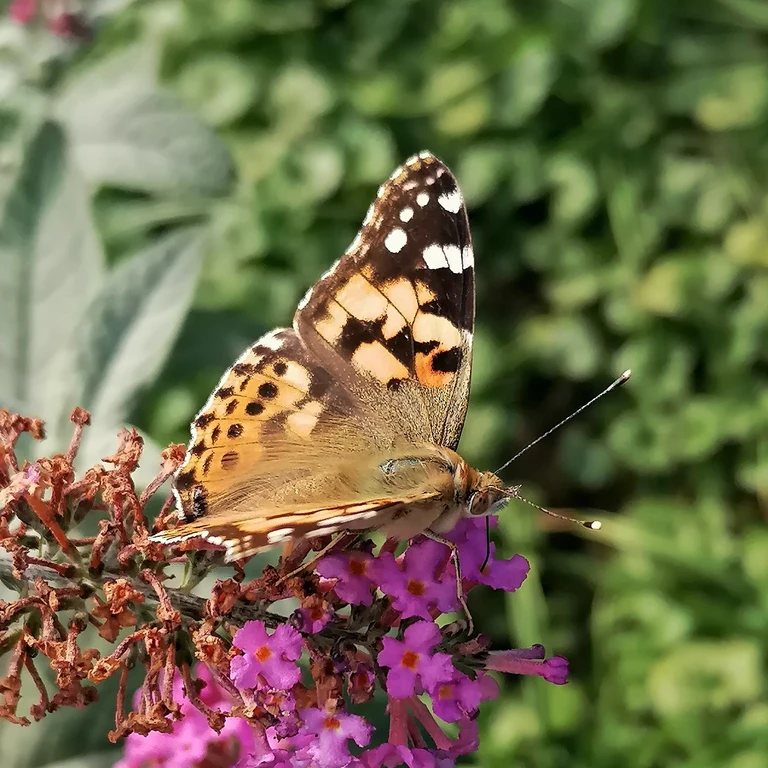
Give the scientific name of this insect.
Vanessa cardui
